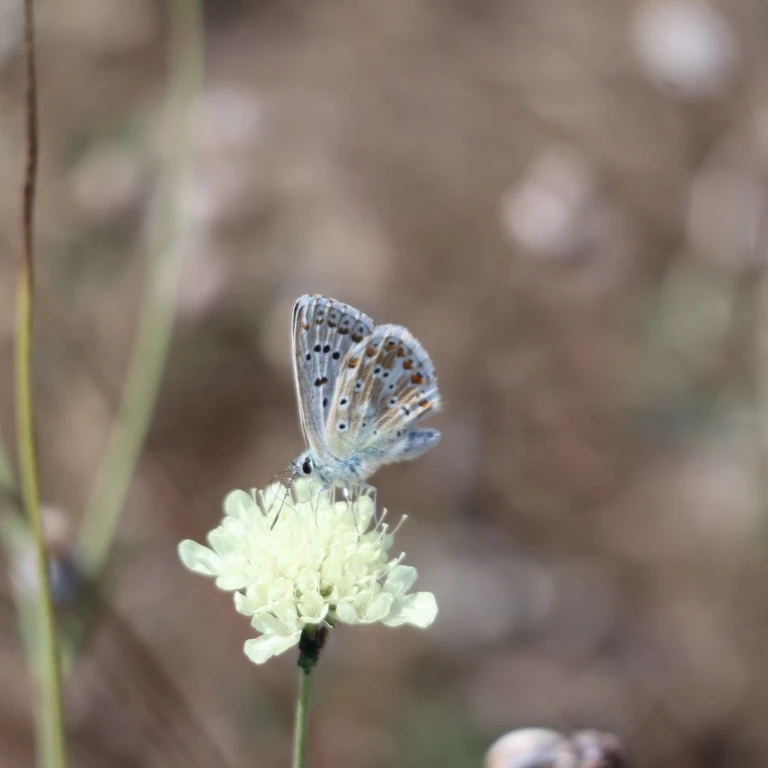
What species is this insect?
Lysandra coridon
